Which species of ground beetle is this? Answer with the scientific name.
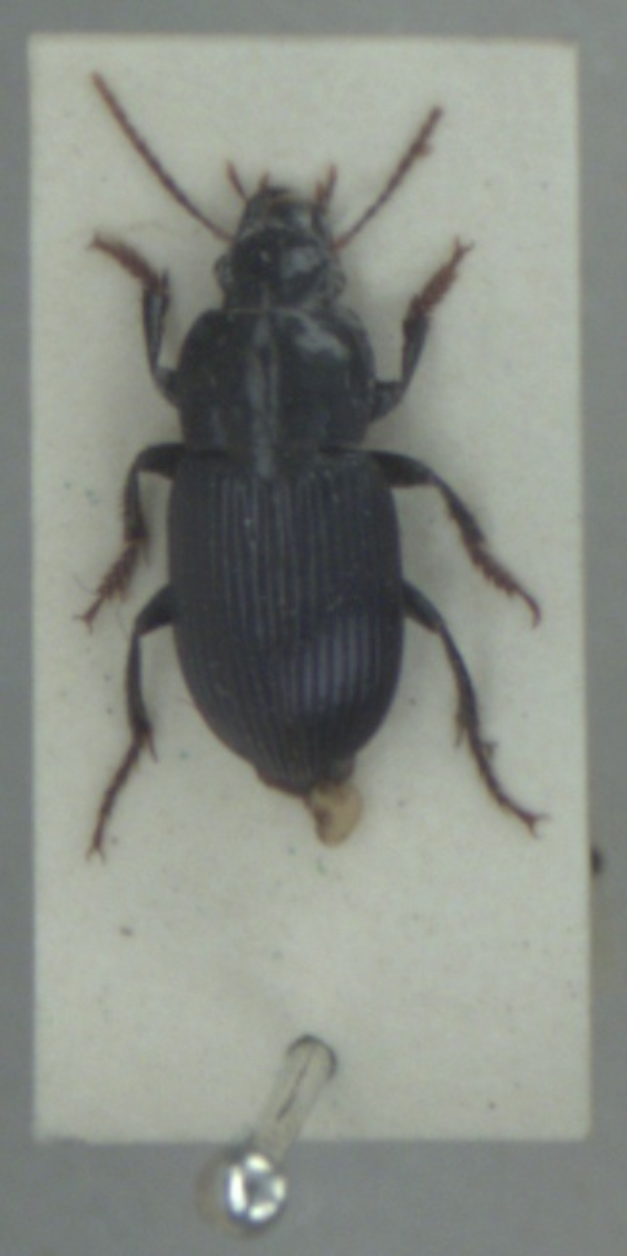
Harpalus rufipalpis
